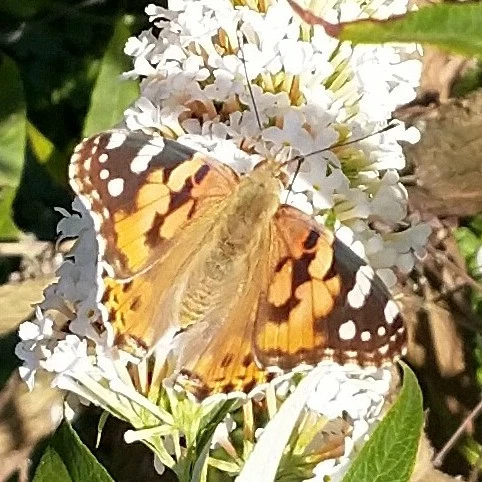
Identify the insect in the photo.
Vanessa cardui
